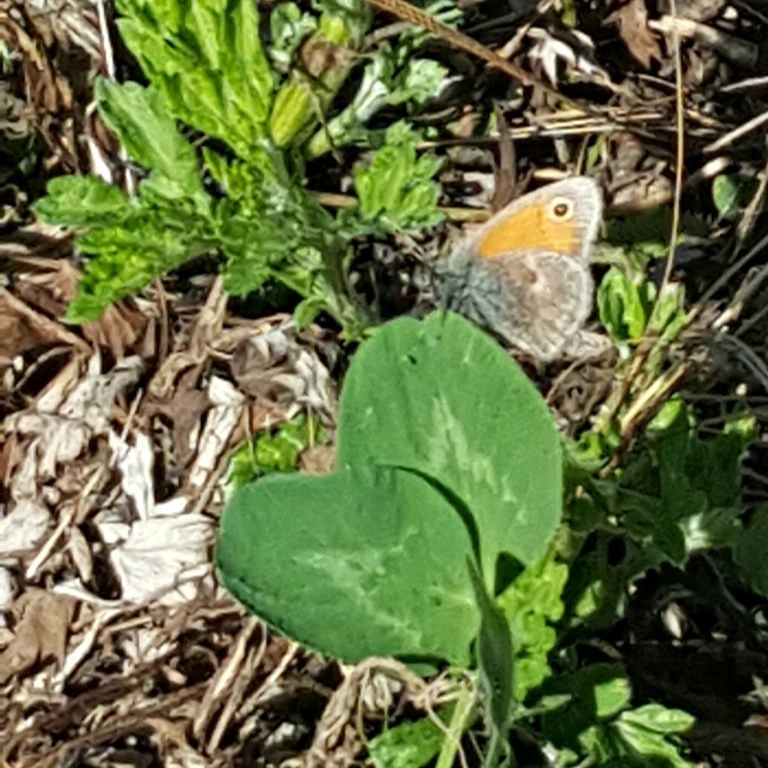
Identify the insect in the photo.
Coenonympha pamphilus
